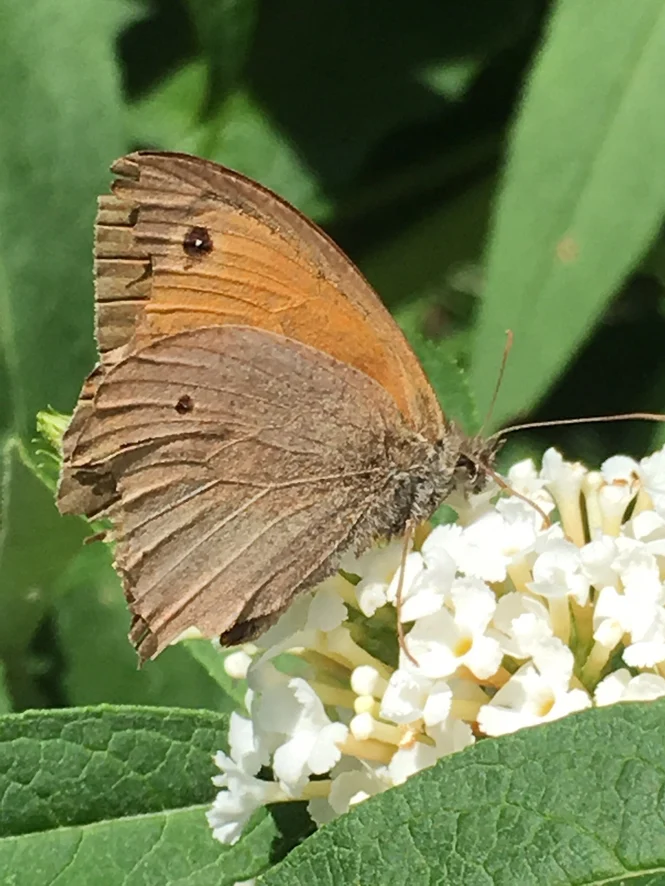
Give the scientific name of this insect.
Maniola jurtina
